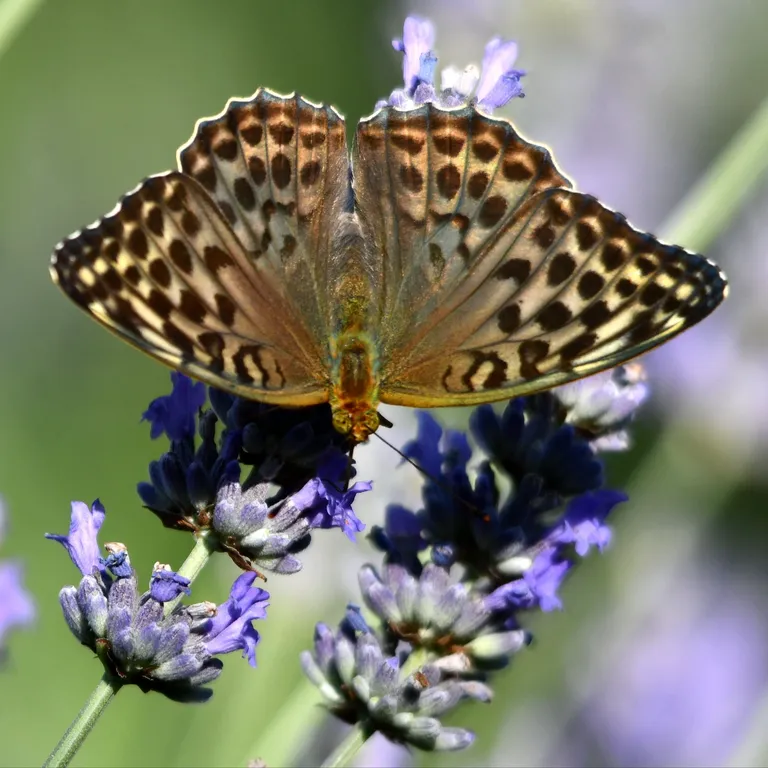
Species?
Argynnis paphia
